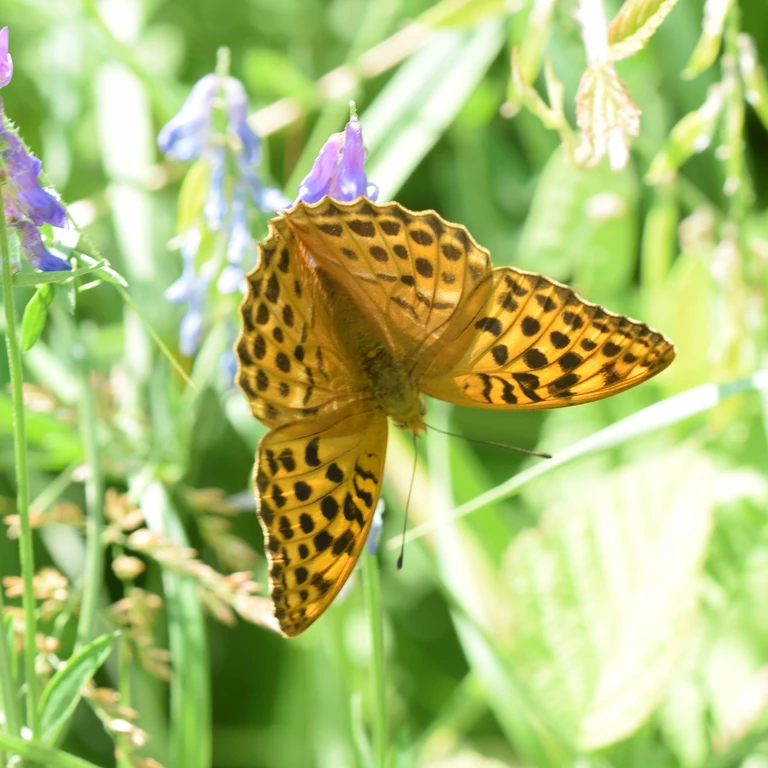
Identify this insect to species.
Argynnis paphia
